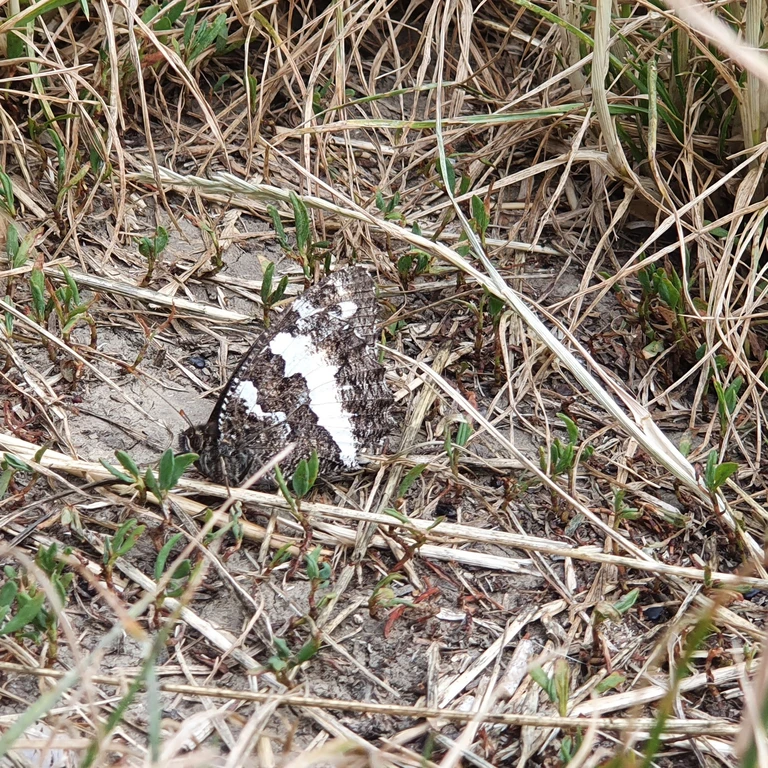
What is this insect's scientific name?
Brintesia circe
